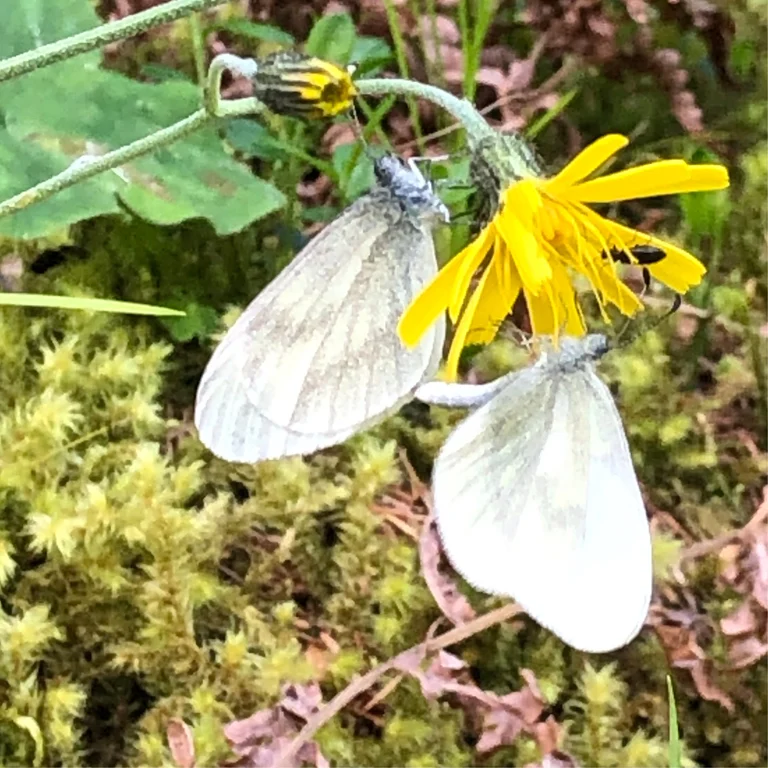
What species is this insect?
Leptidea sinapis/juvernica
